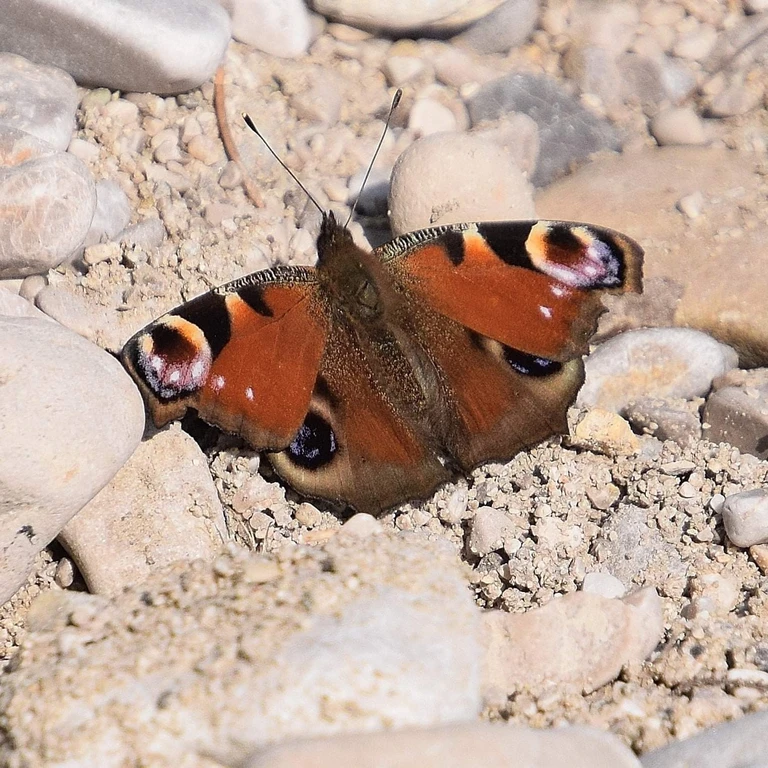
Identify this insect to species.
Aglais io
